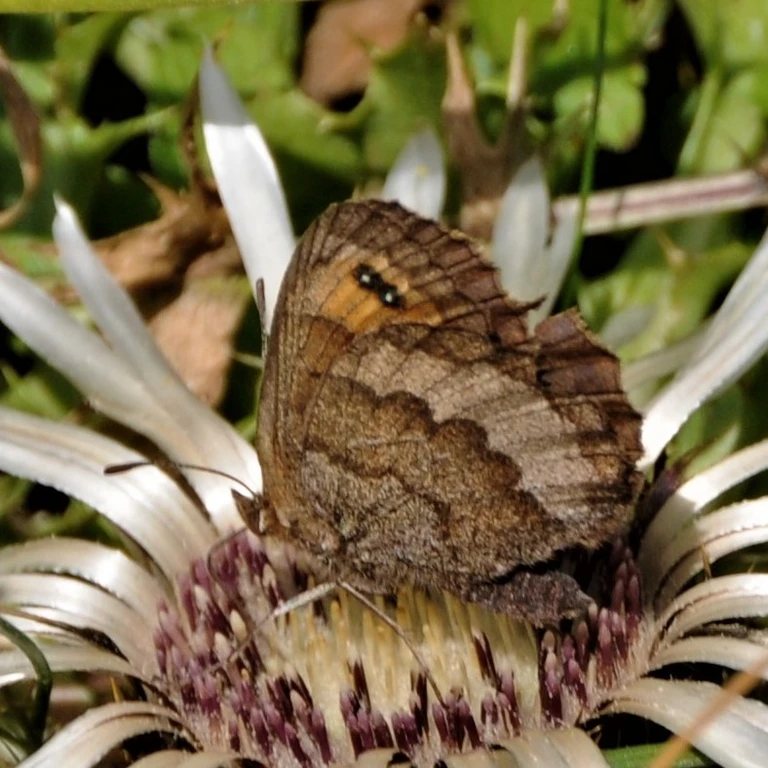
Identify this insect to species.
Erebia pronoe
